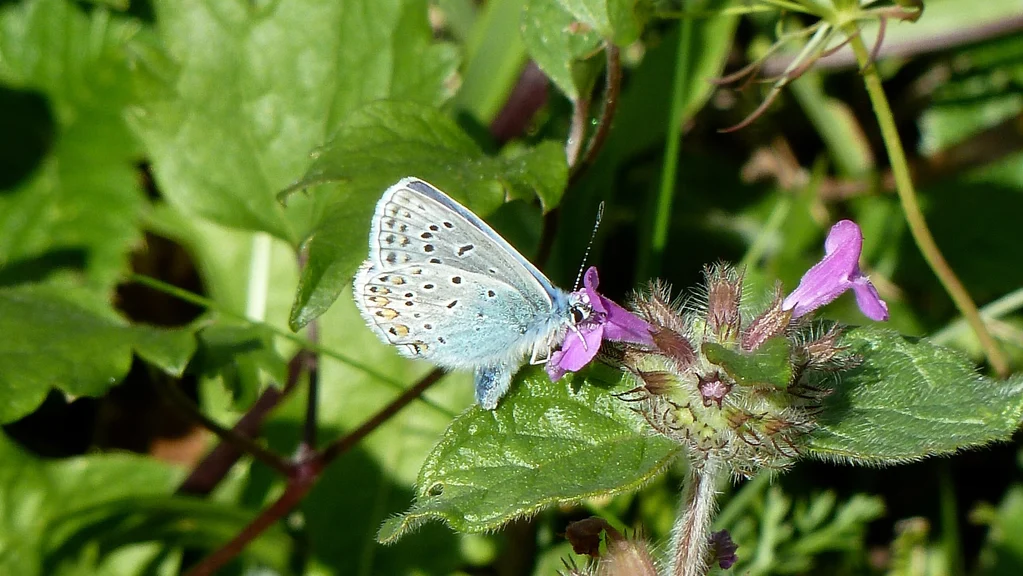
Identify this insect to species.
Polyommatus icarus
